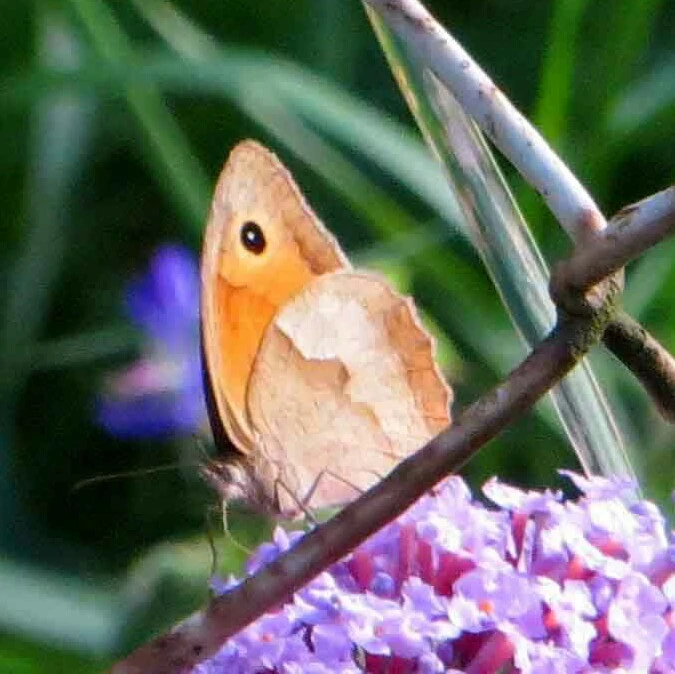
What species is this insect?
Maniola jurtina
